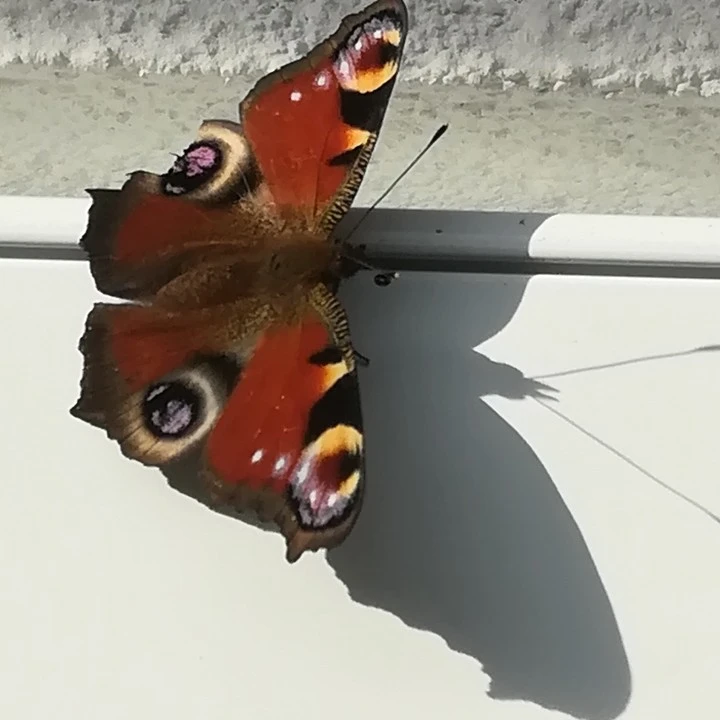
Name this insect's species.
Aglais io
